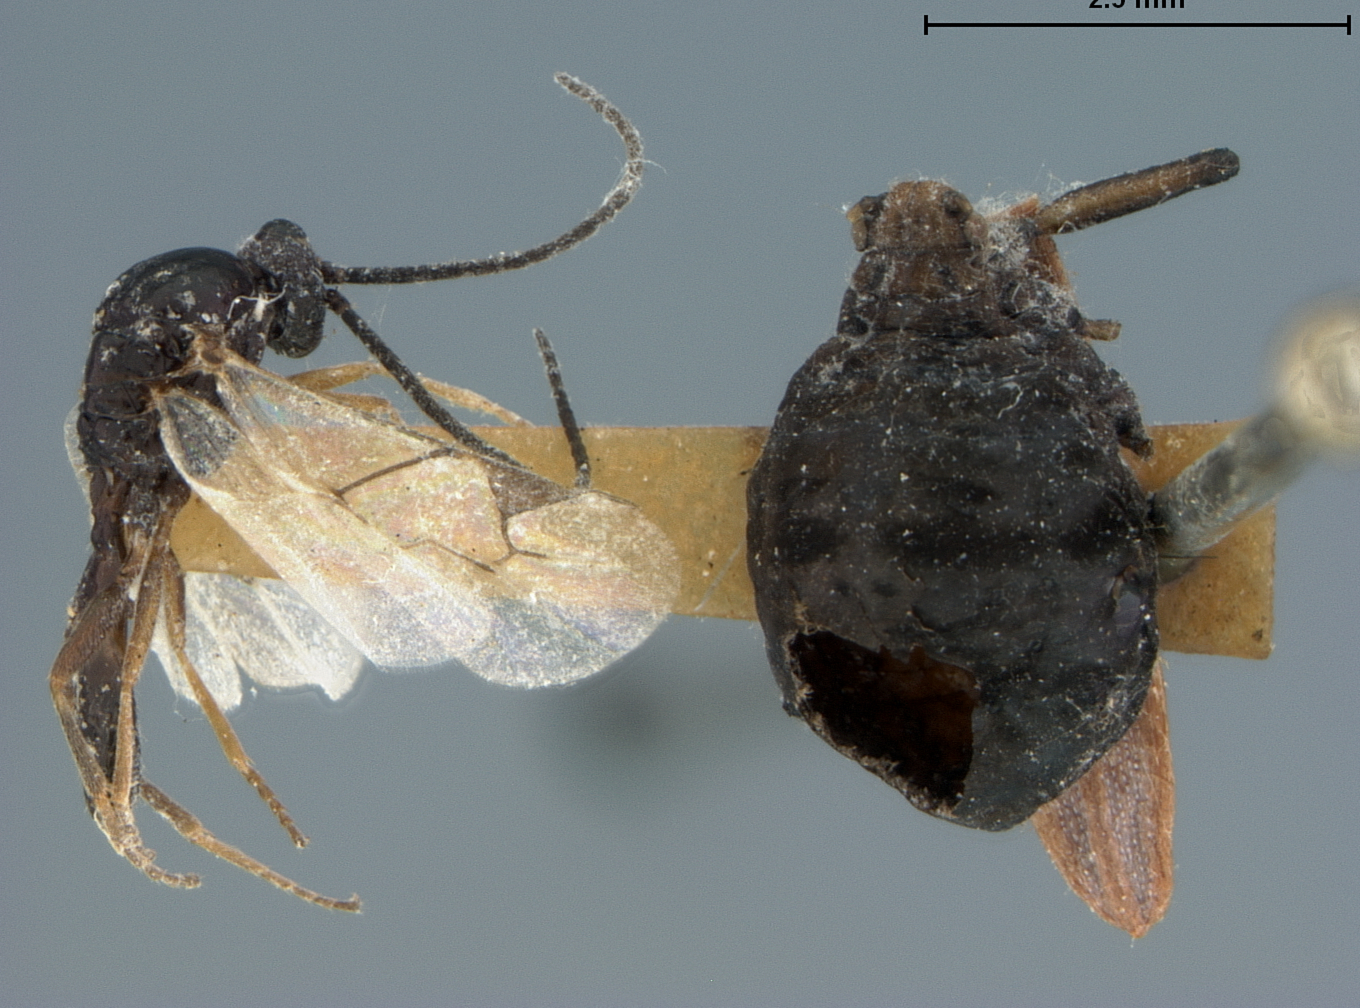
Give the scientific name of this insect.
Aphidius lachnivoris
